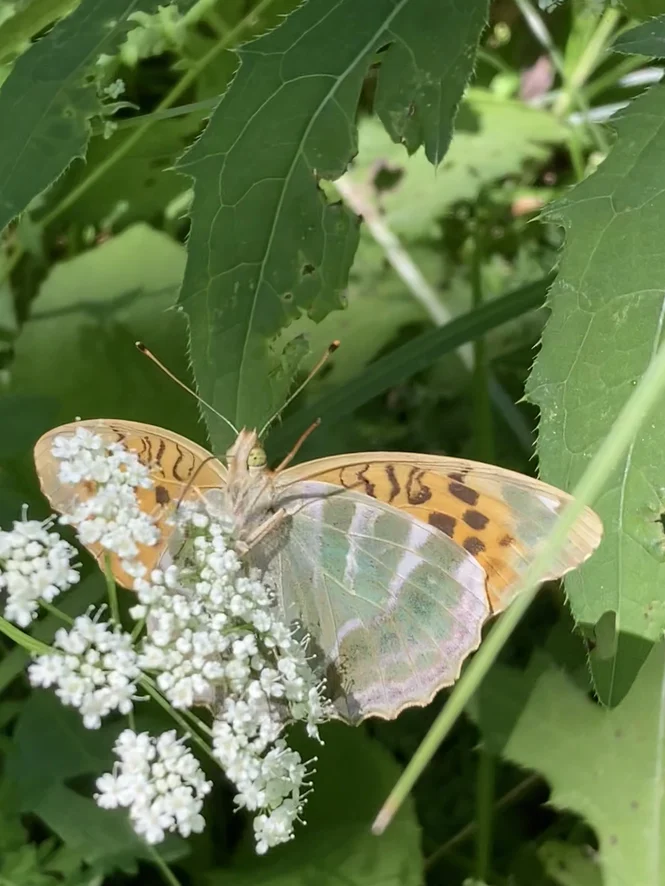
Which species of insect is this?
Argynnis paphia
